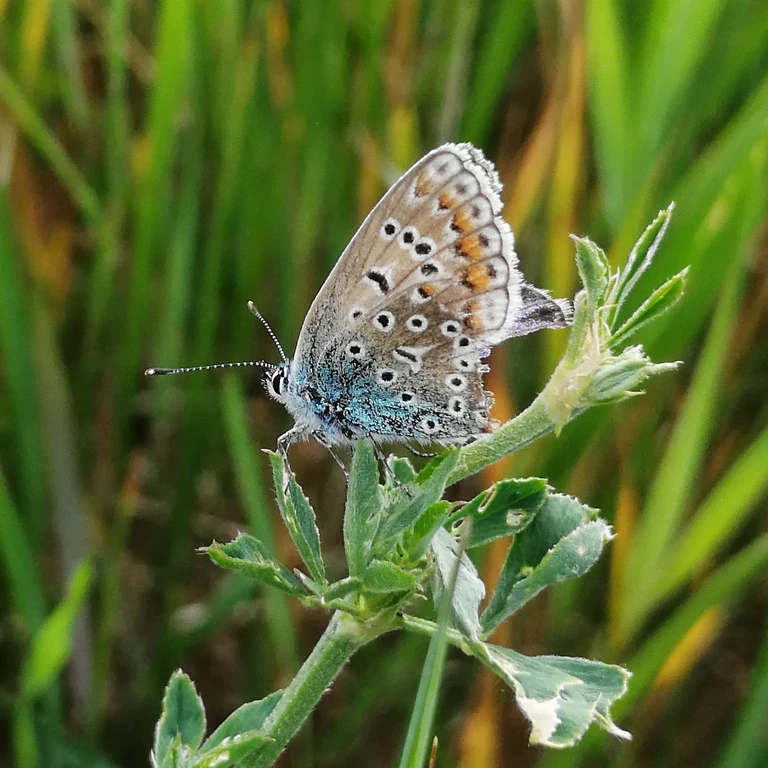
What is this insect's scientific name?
Polyommatus icarus
